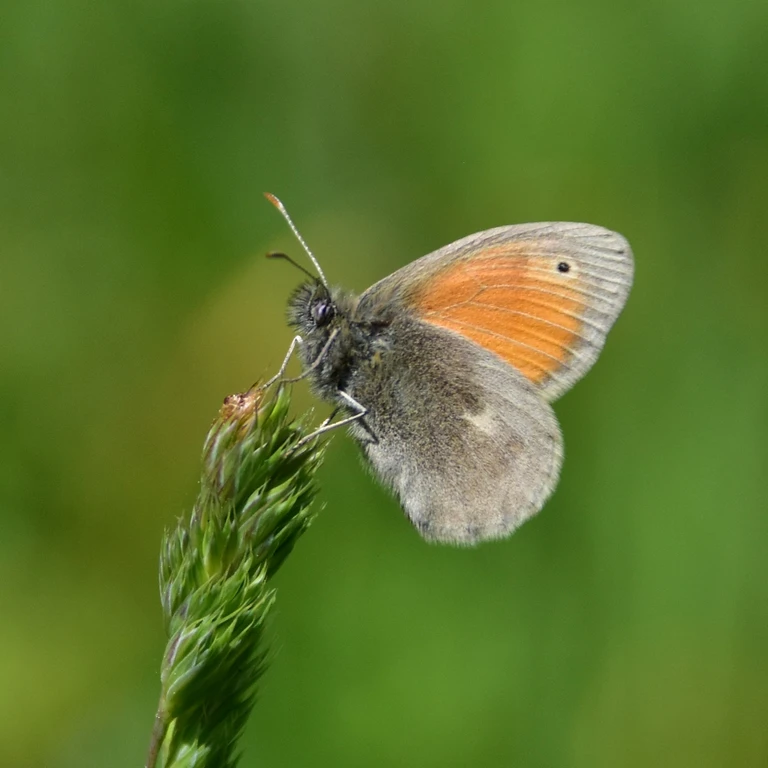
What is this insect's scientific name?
Coenonympha pamphilus
